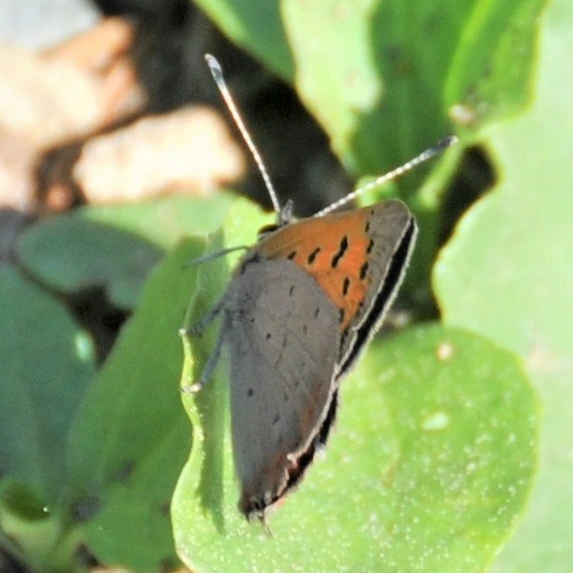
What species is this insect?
Lycaena phlaeas
